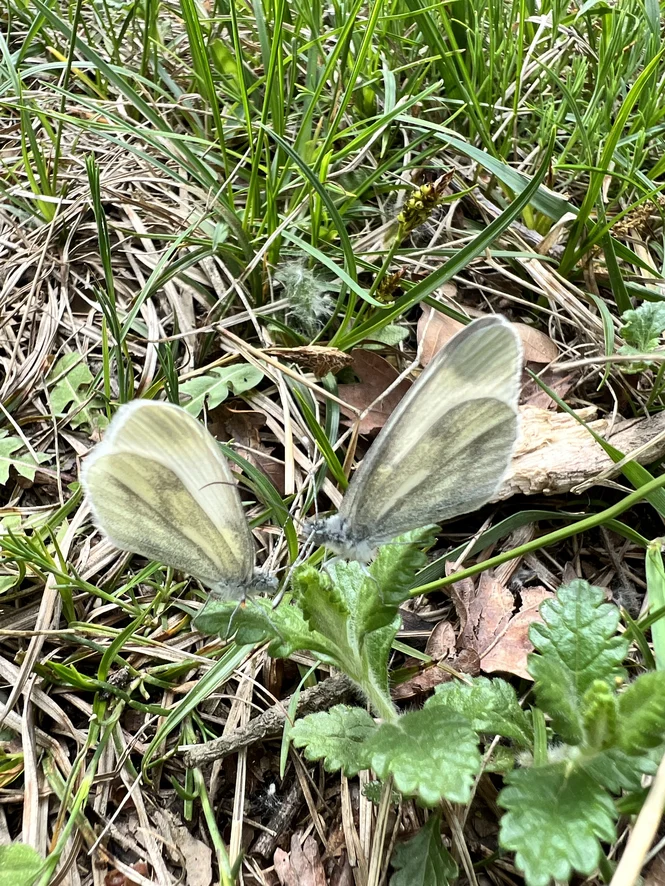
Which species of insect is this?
Leptidea sinapis/juvernica
